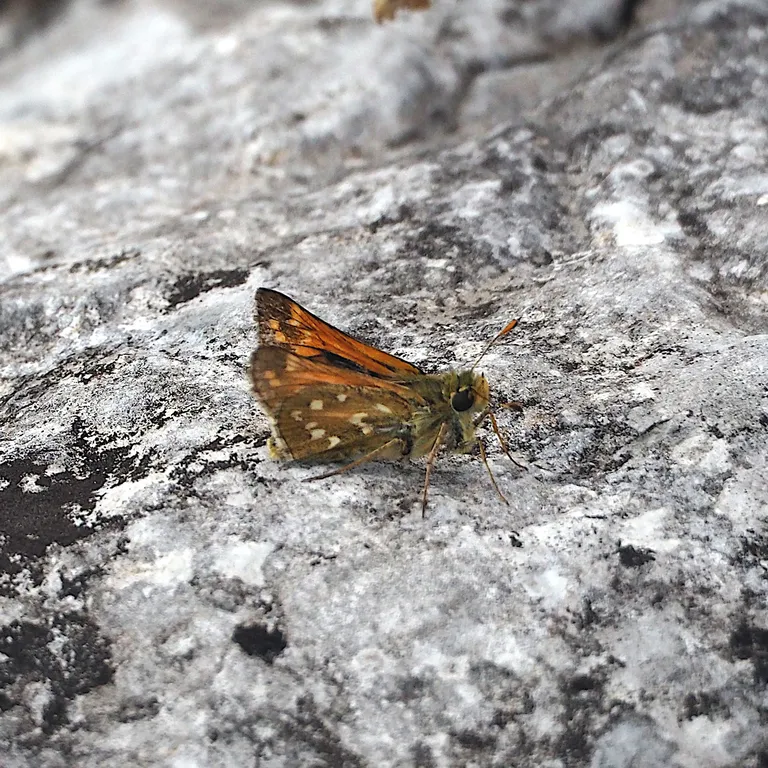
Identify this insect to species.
Hesperia comma
